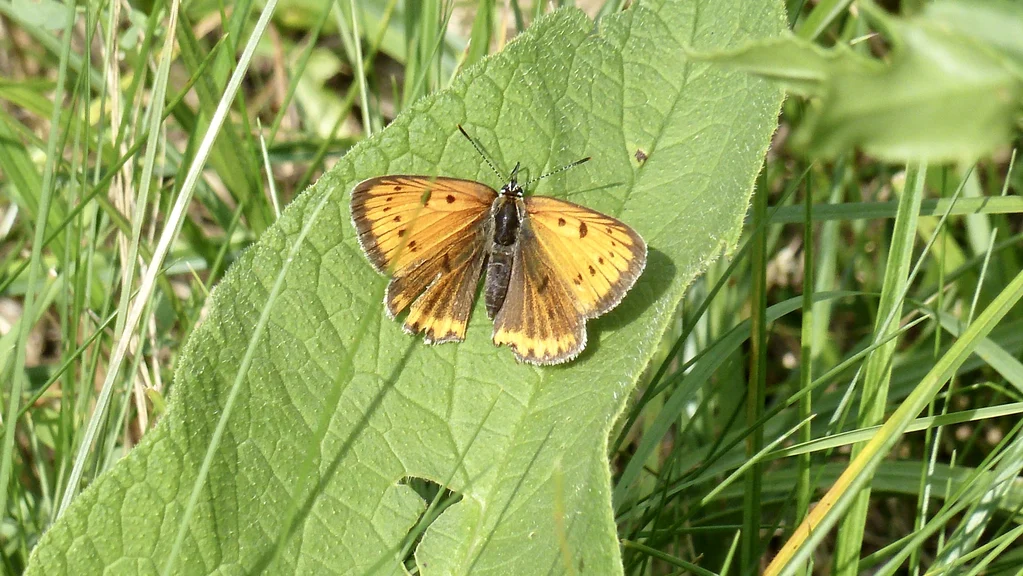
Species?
Lycaena dispar
